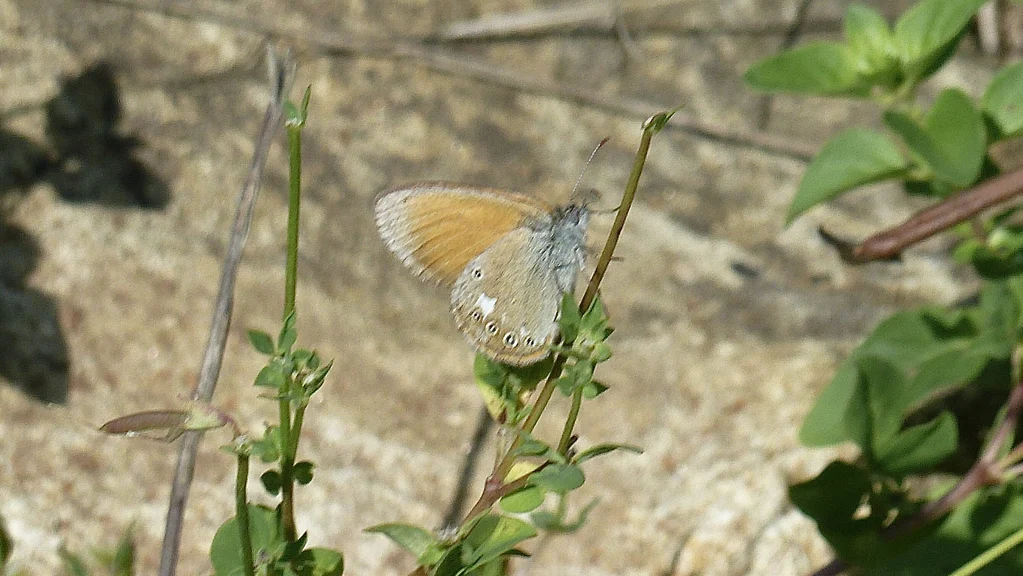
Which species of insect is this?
Coenonympha glycerion (also Coenonympha iphis)
